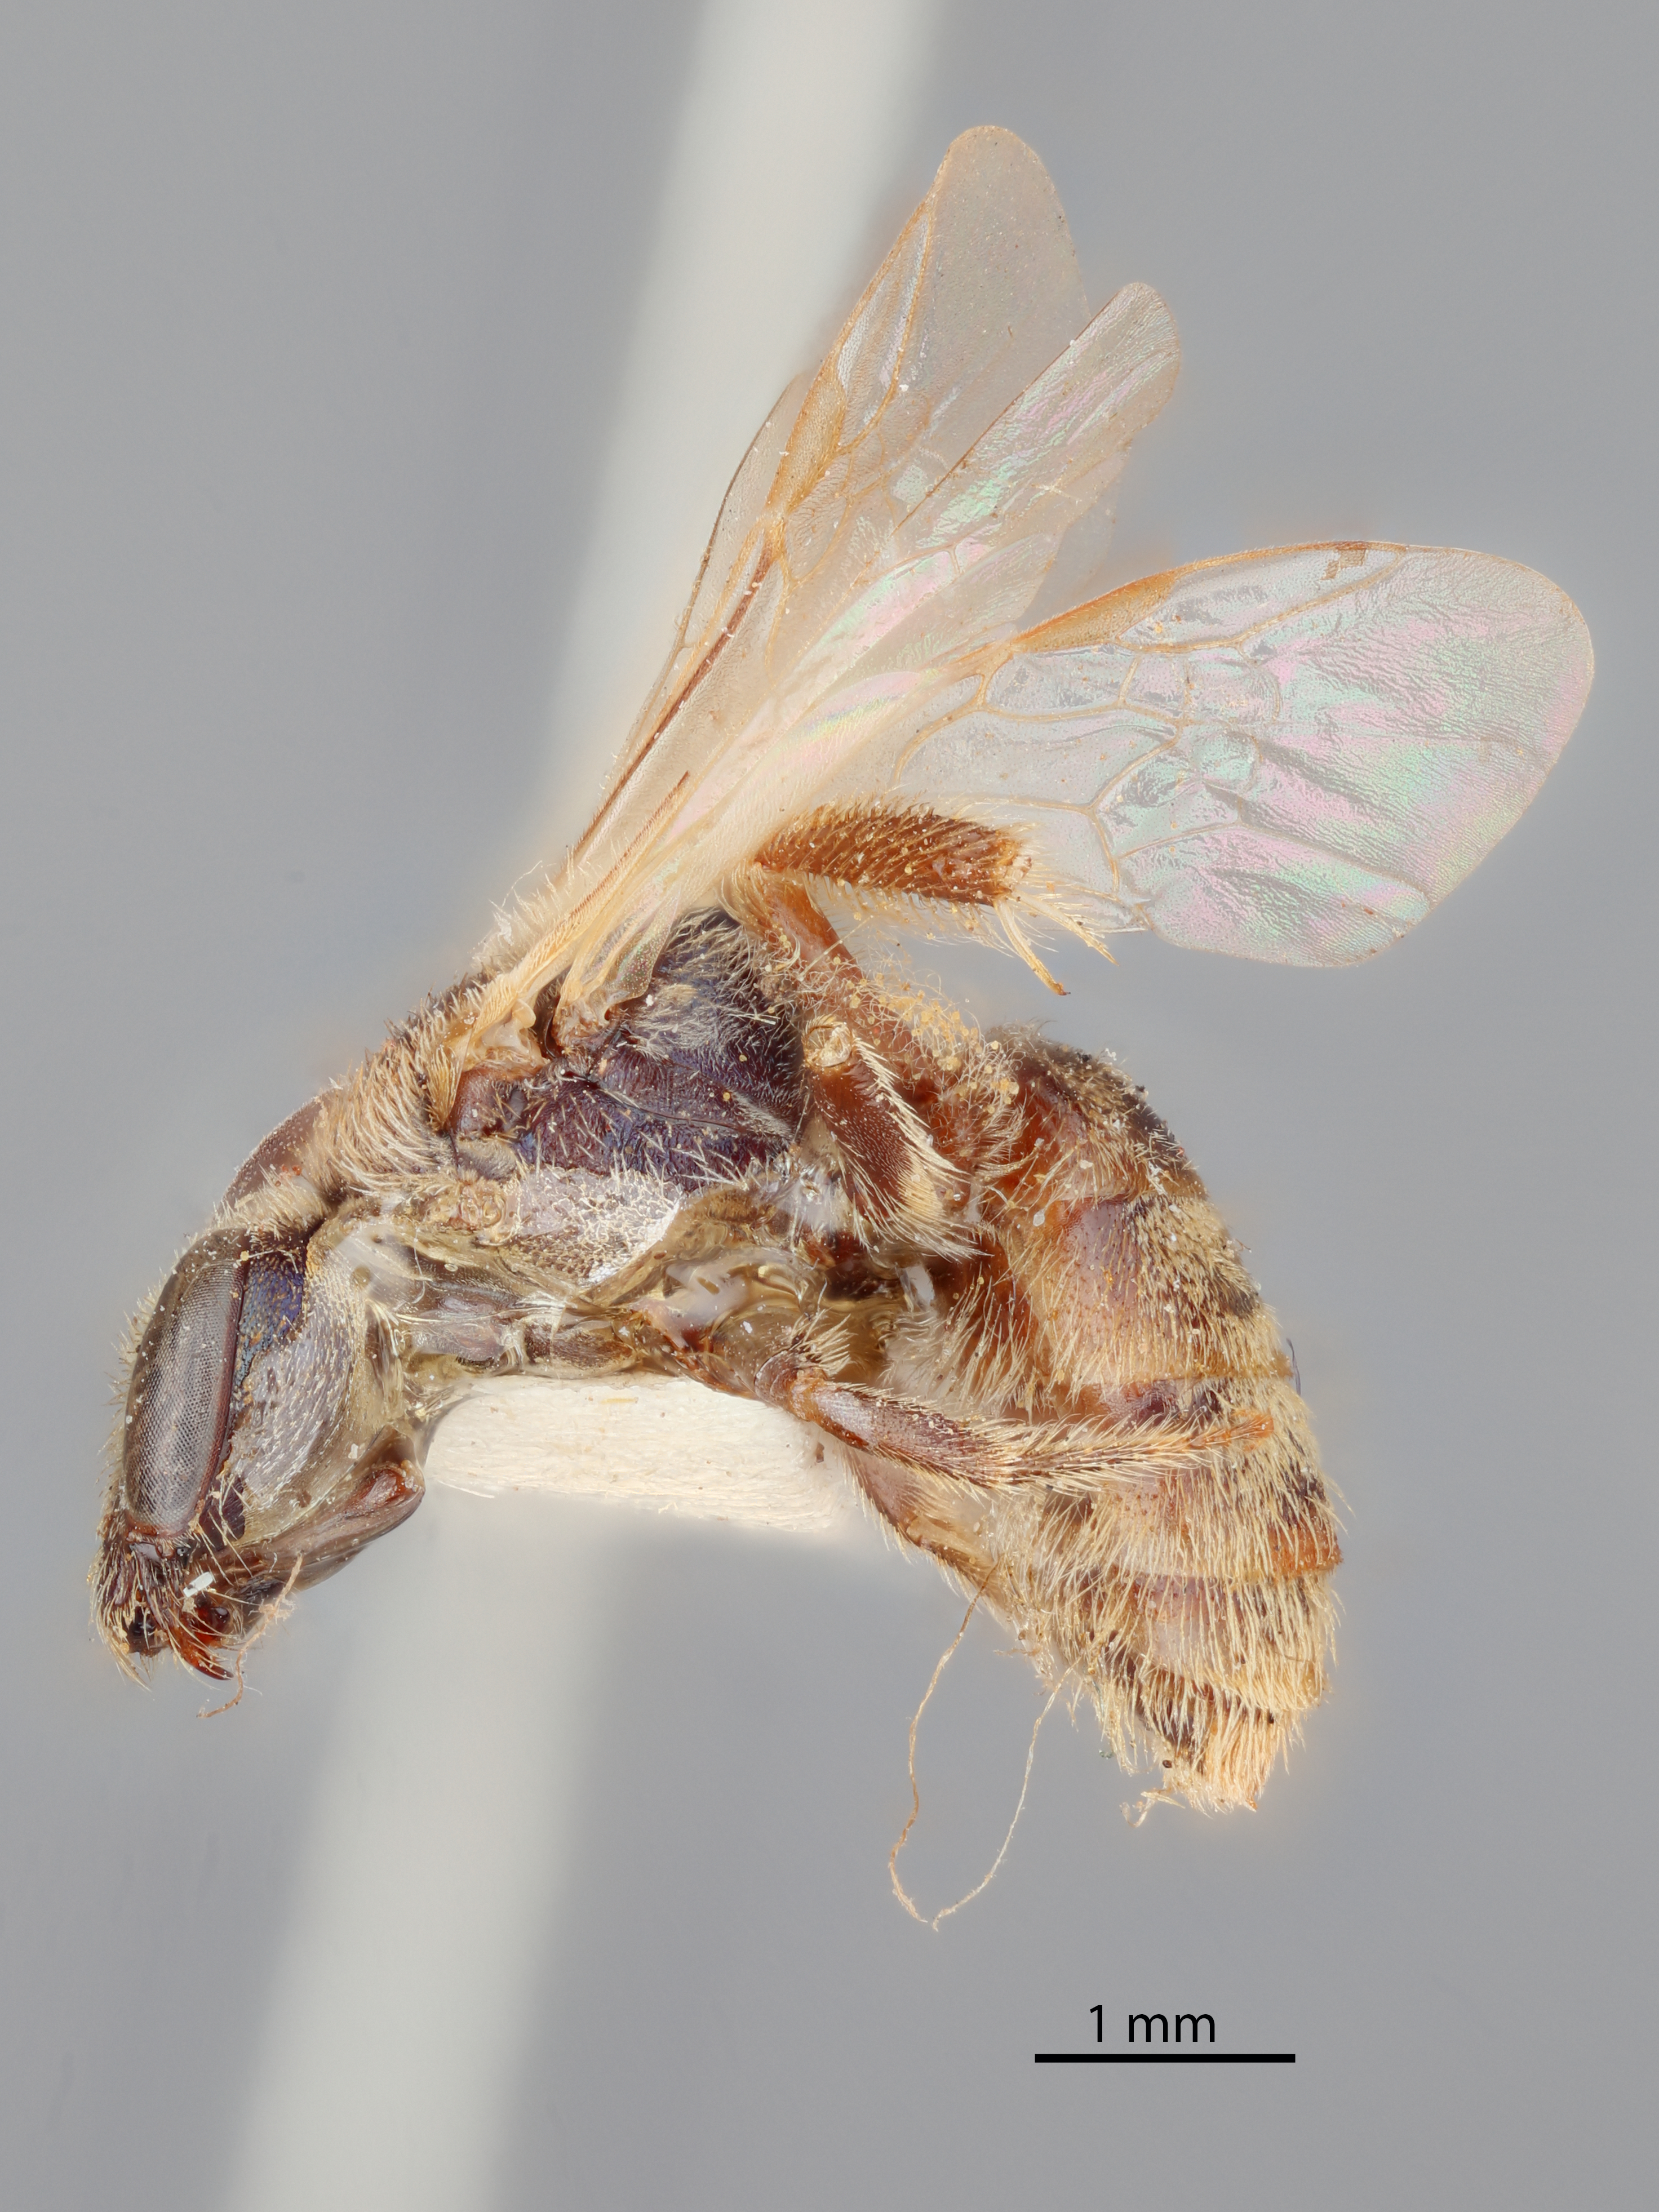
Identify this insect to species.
Halictus floridanus
